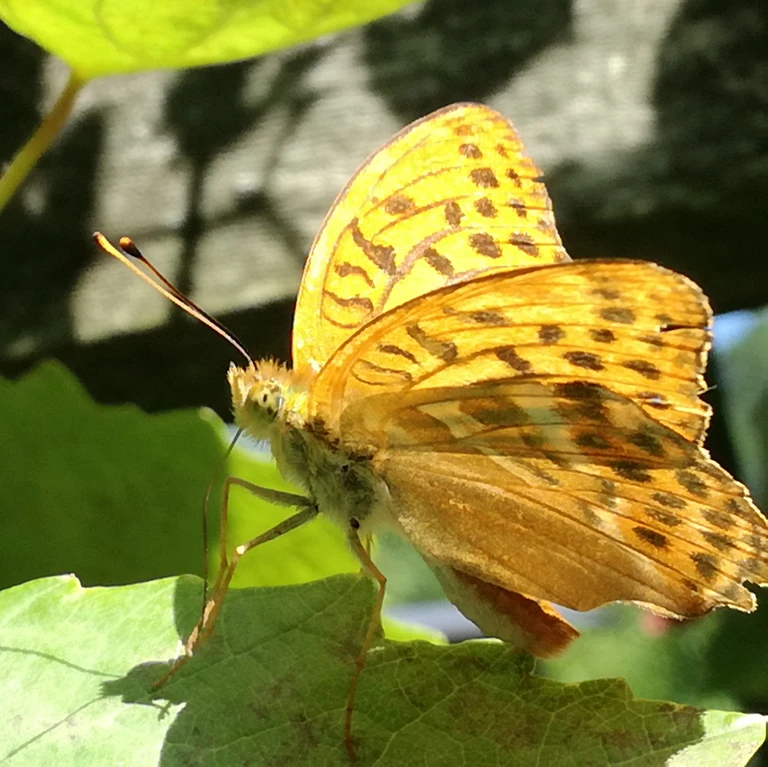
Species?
Argynnis paphia
